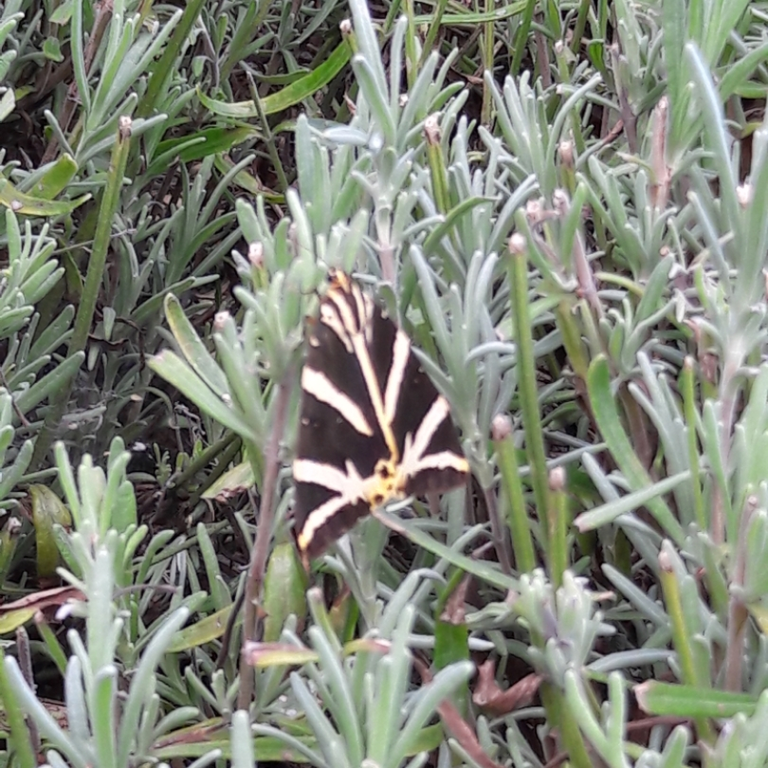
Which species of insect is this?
Euplagia quadripunctaria
